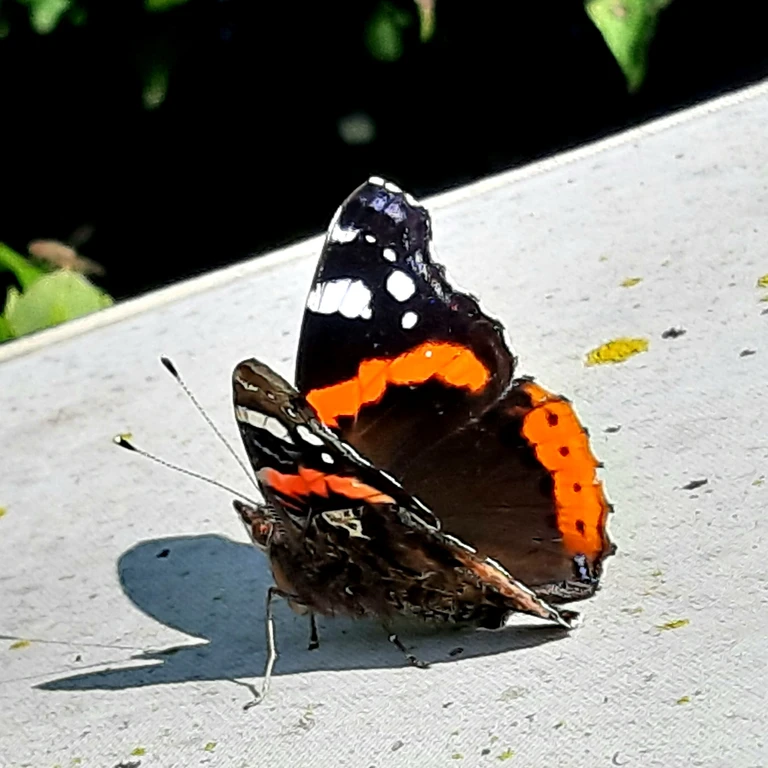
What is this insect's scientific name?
Vanessa atalanta
